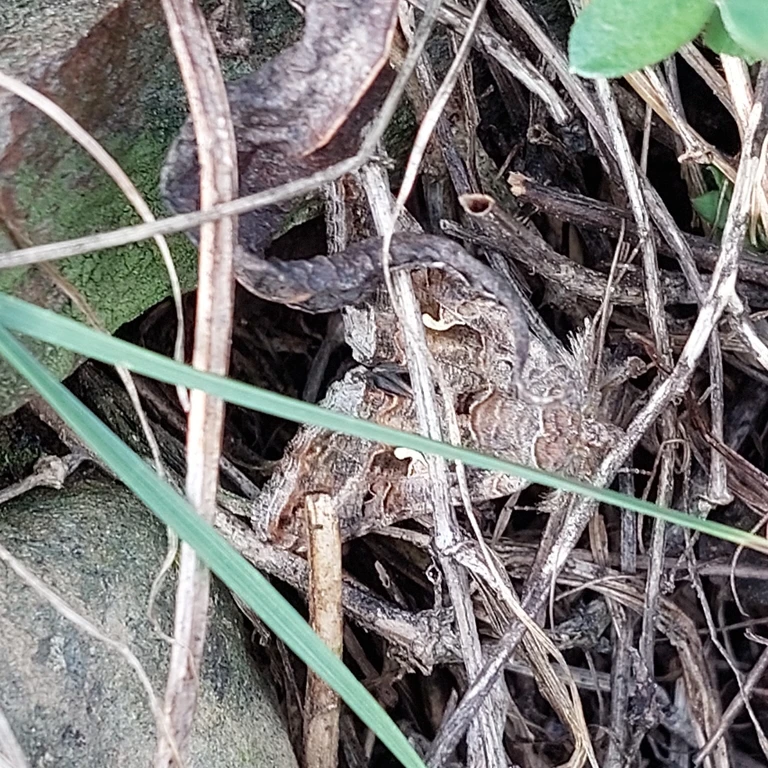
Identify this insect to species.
Autographa gamma
